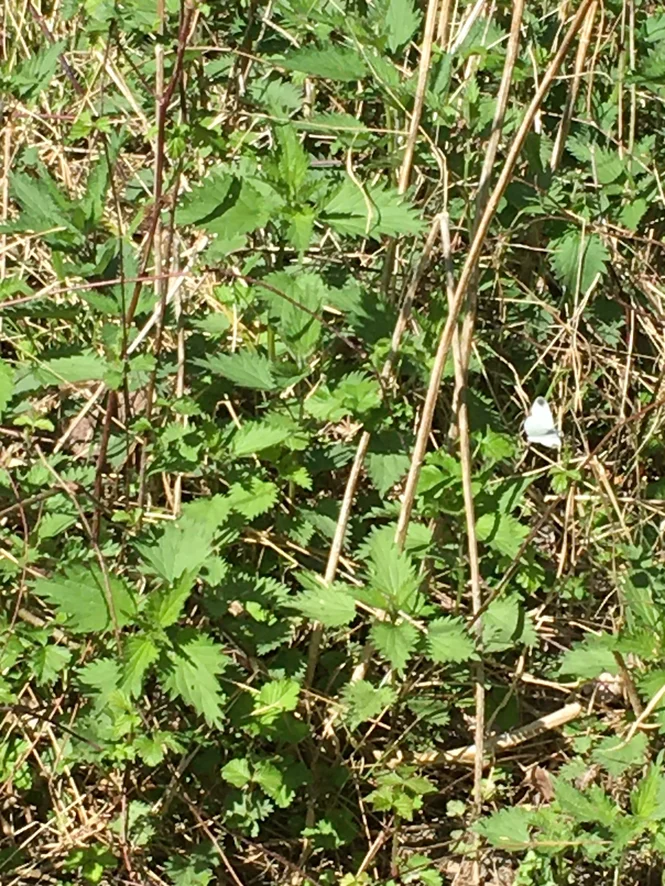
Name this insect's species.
Leptidea sinapis/juvernica
